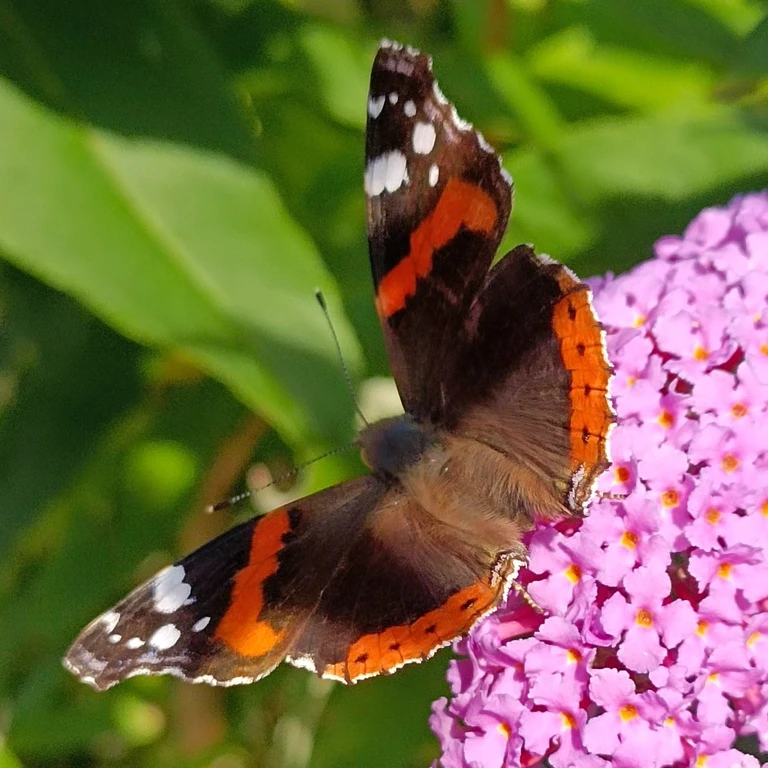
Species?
Vanessa atalanta
